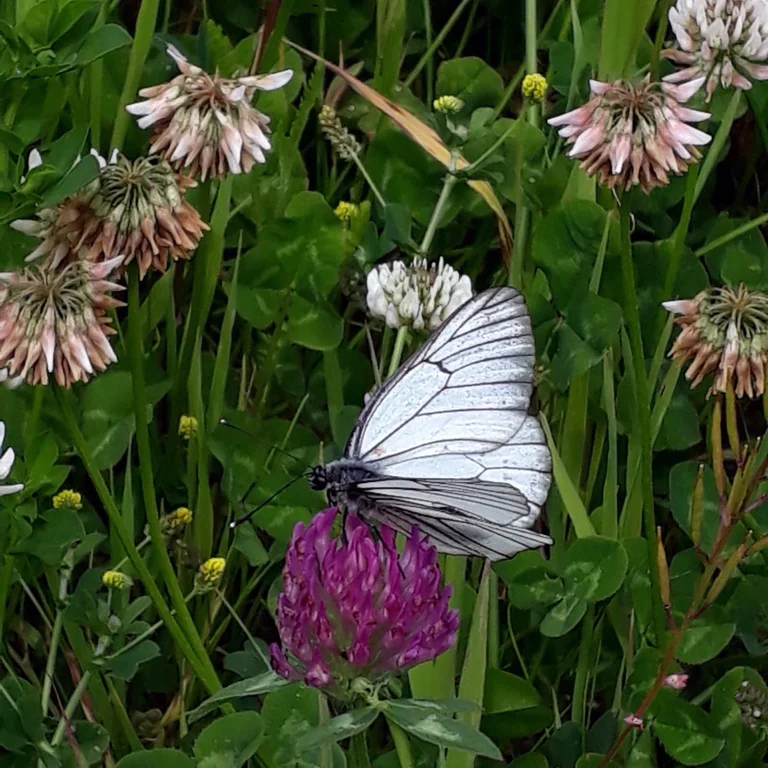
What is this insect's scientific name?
Aporia crataegi
